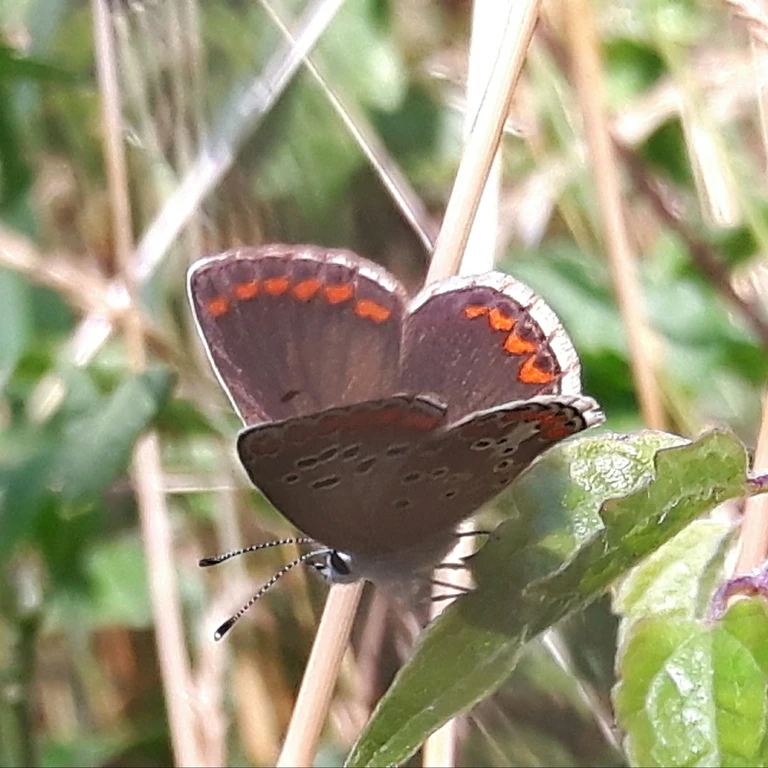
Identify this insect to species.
Aricia agestis/artaxerxes
